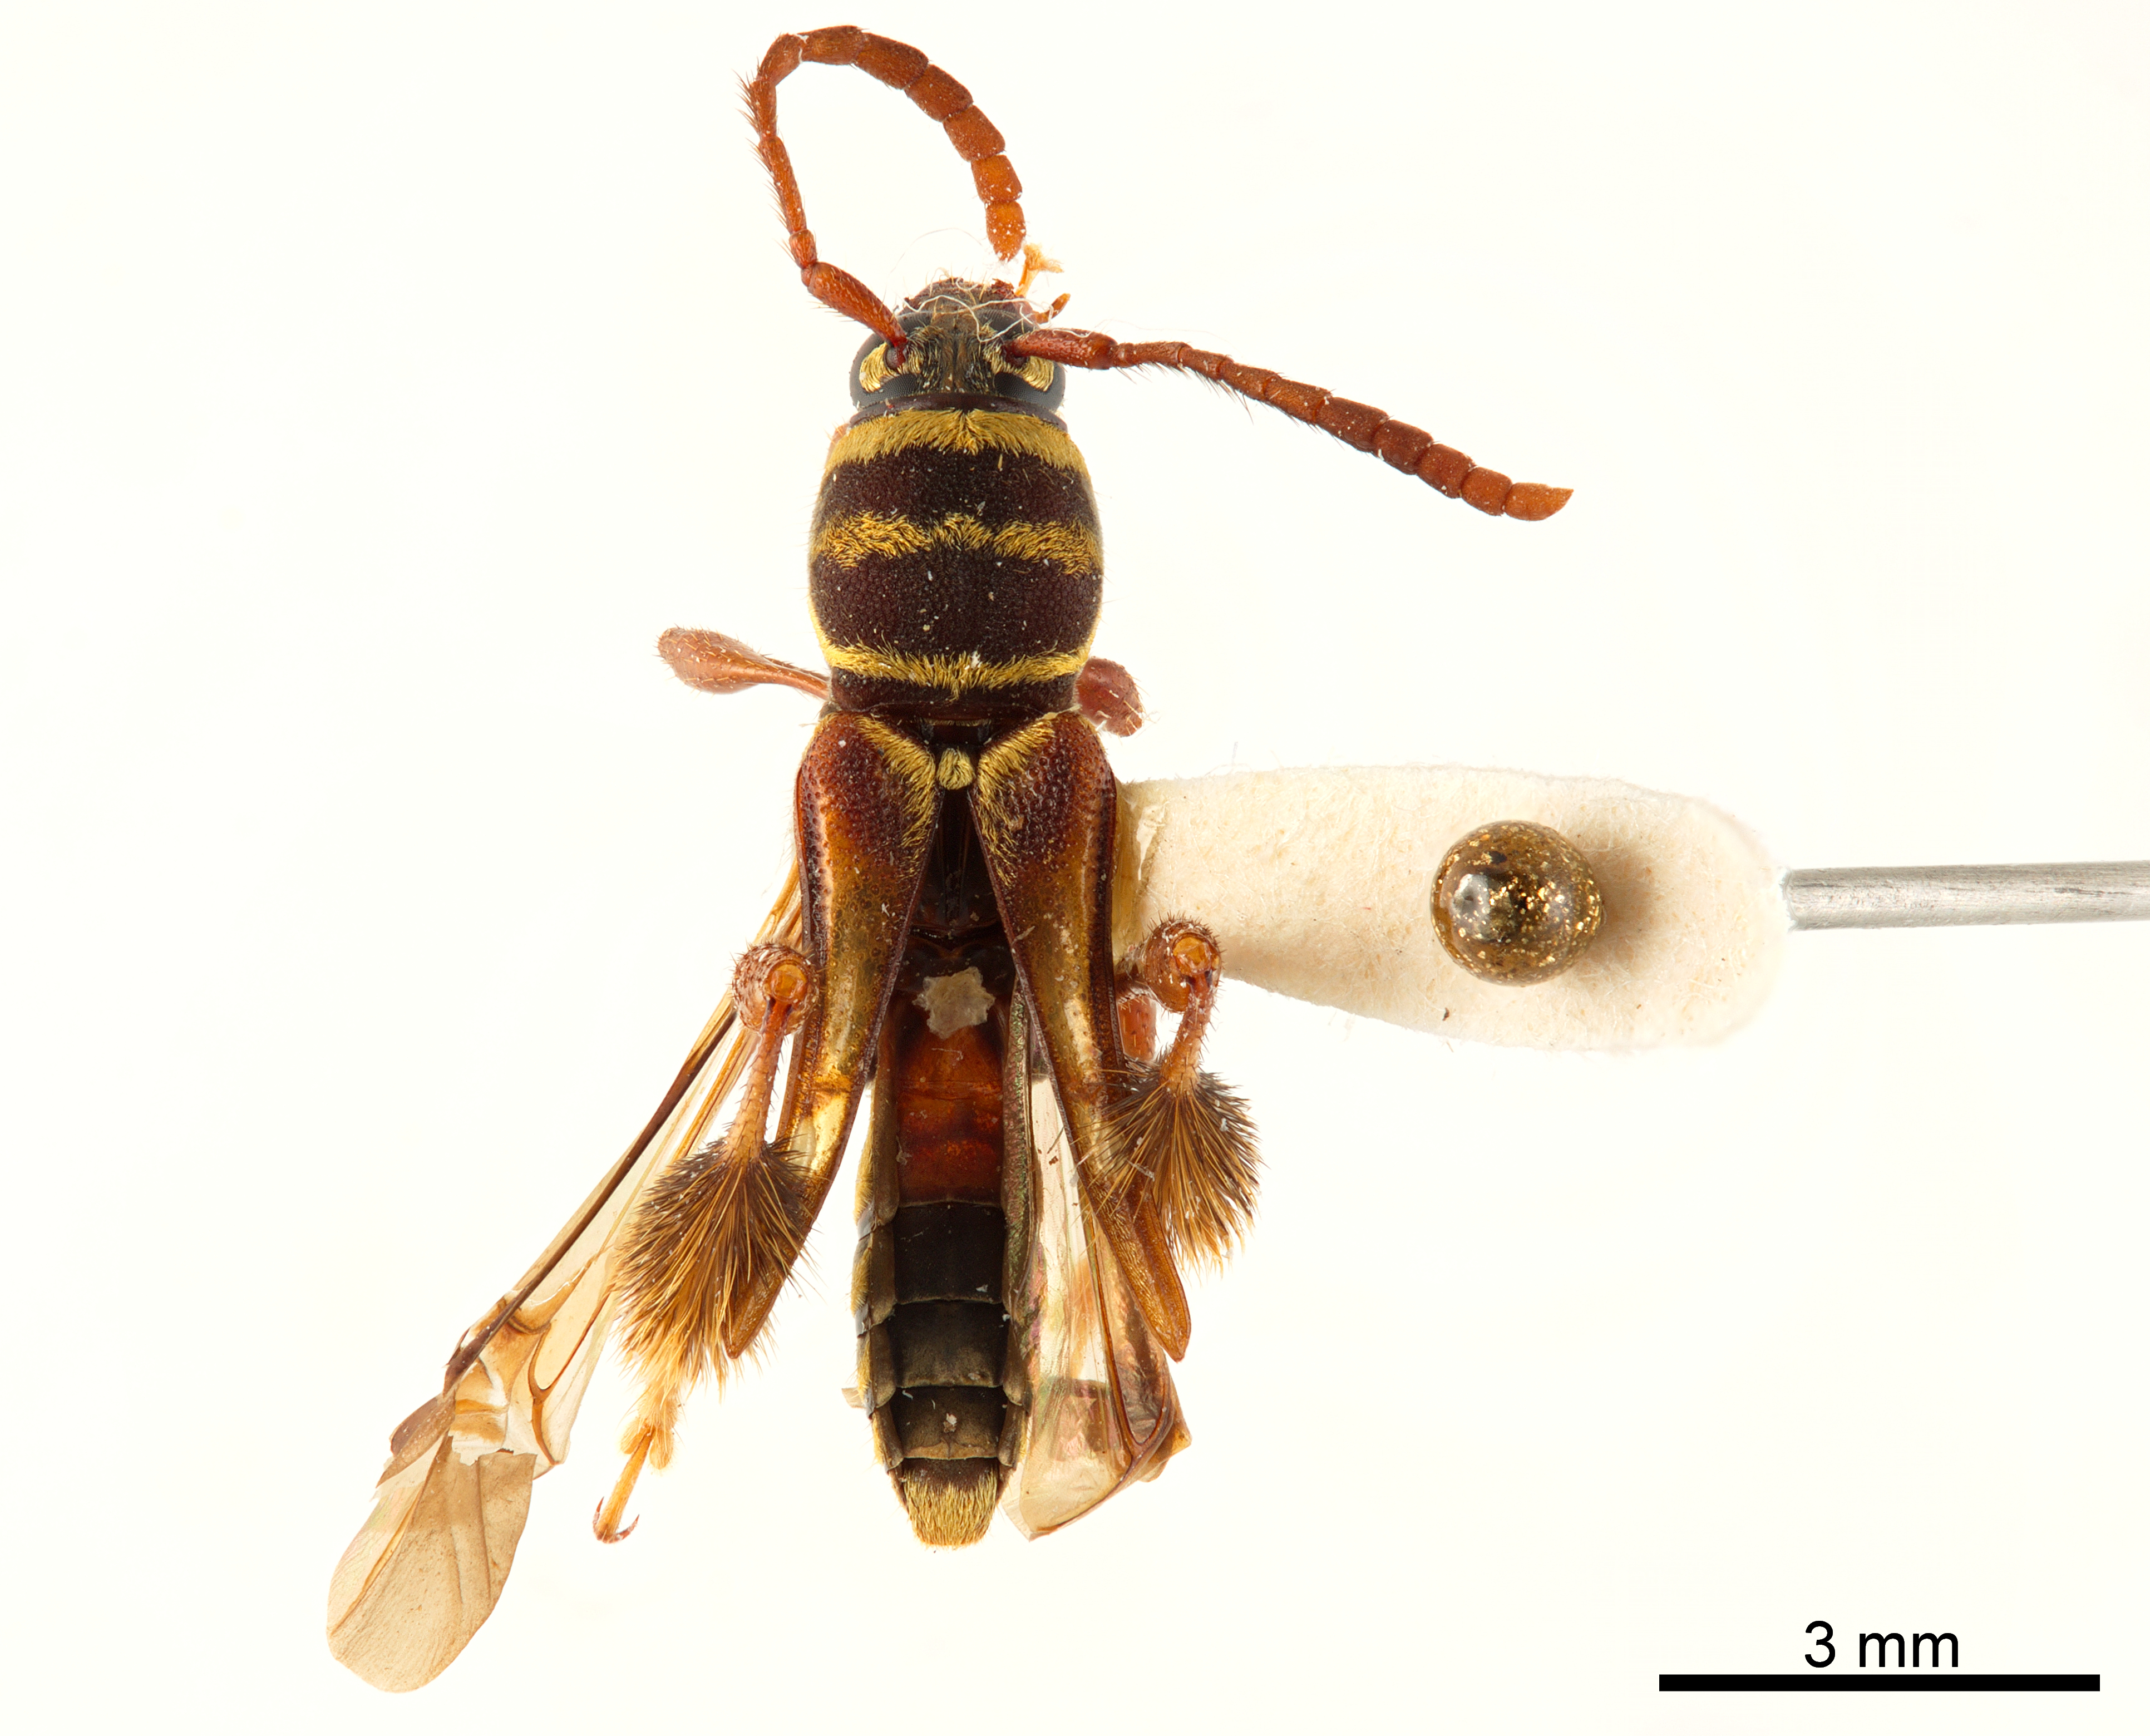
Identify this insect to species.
Phespia corinna
